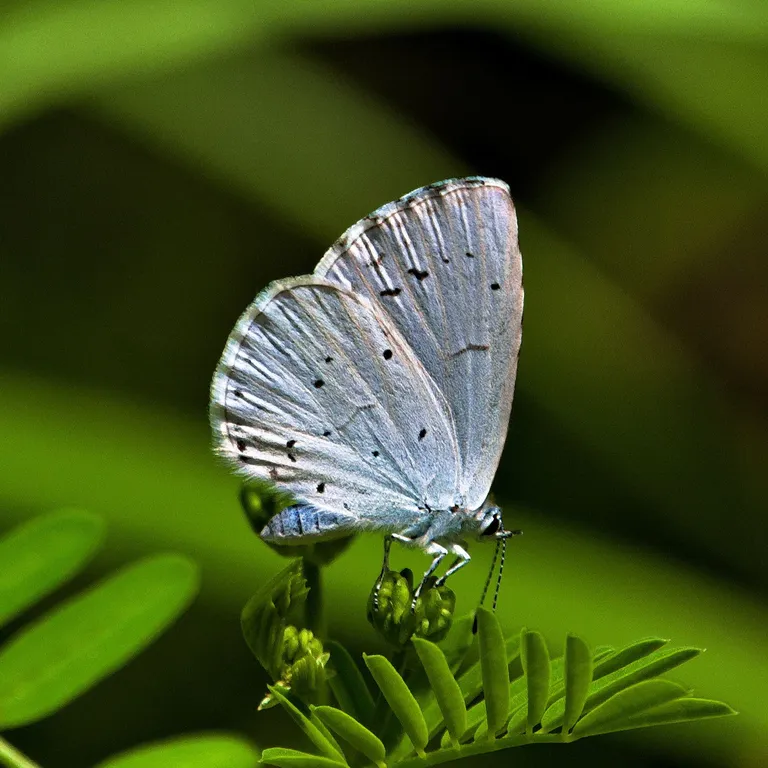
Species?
Celastrina argiolus
